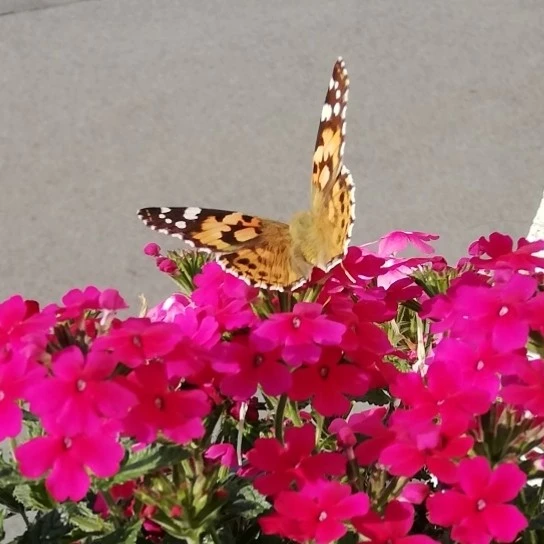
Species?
Vanessa cardui
